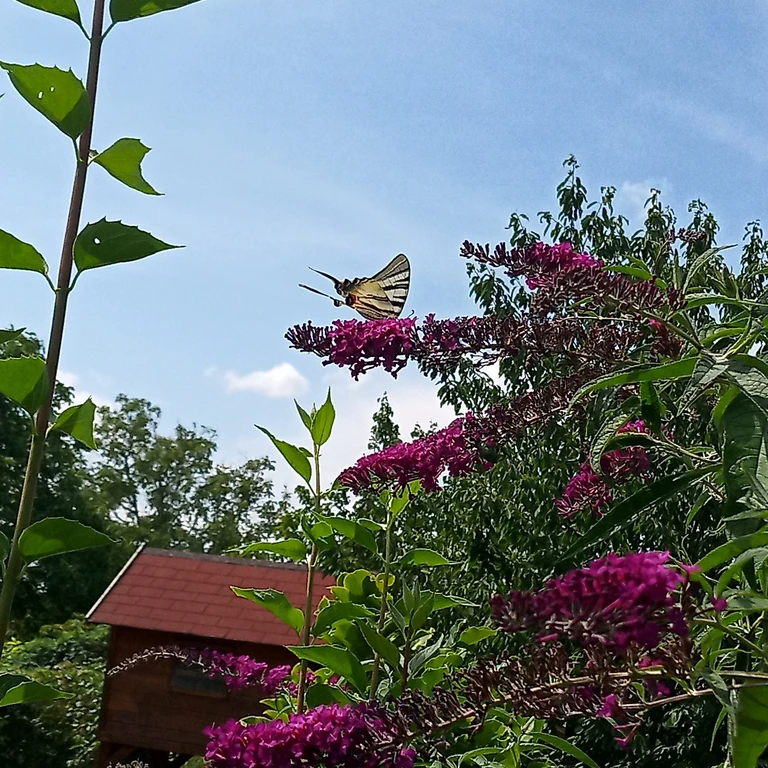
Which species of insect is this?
Iphiclides podalirius
